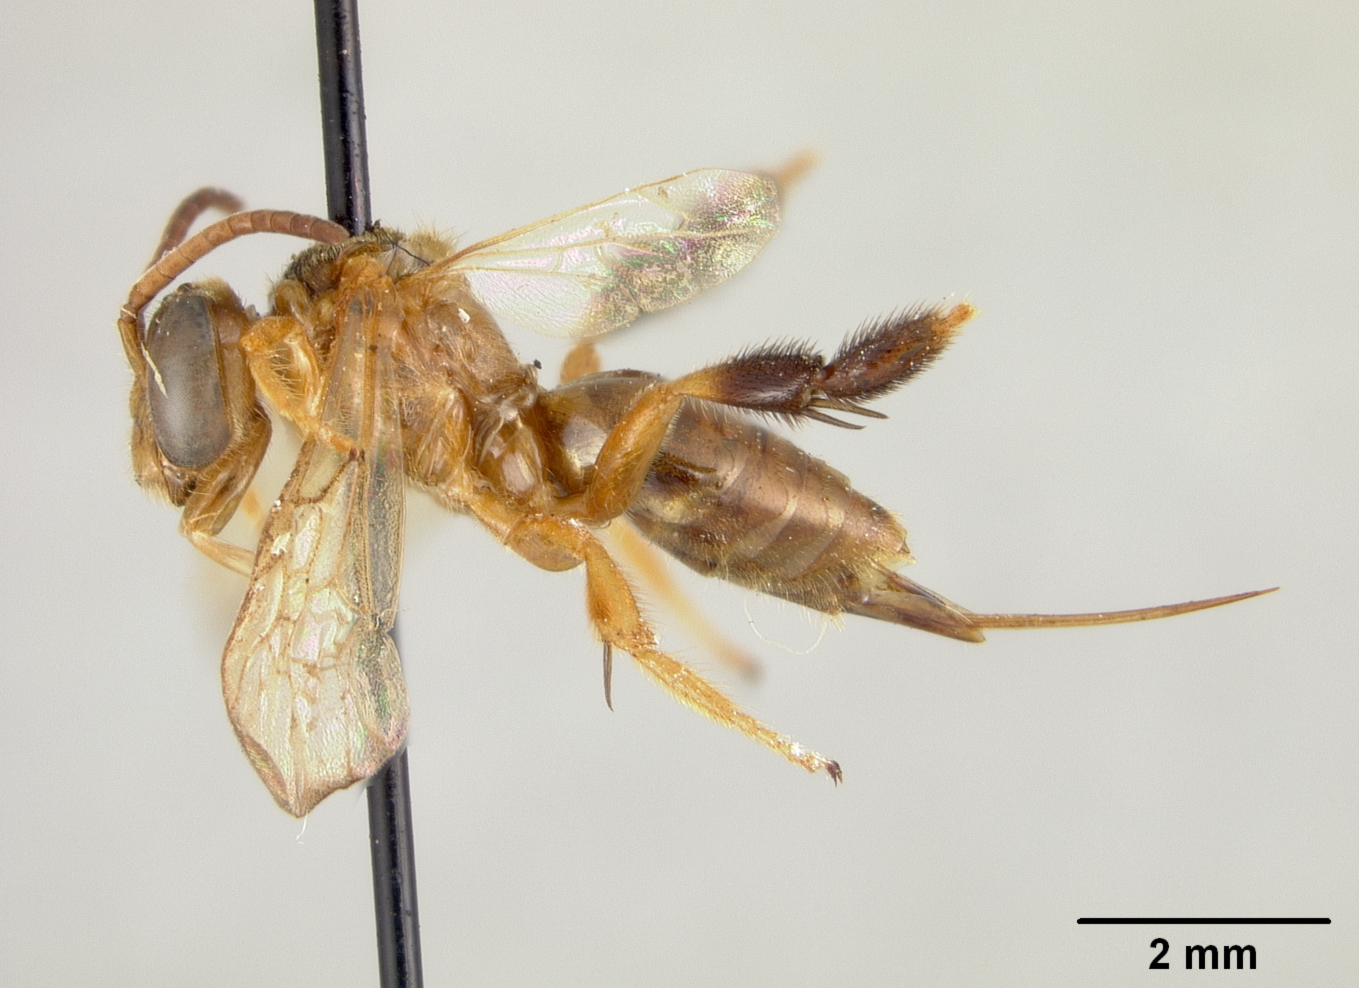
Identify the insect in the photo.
Osiris panamensis
